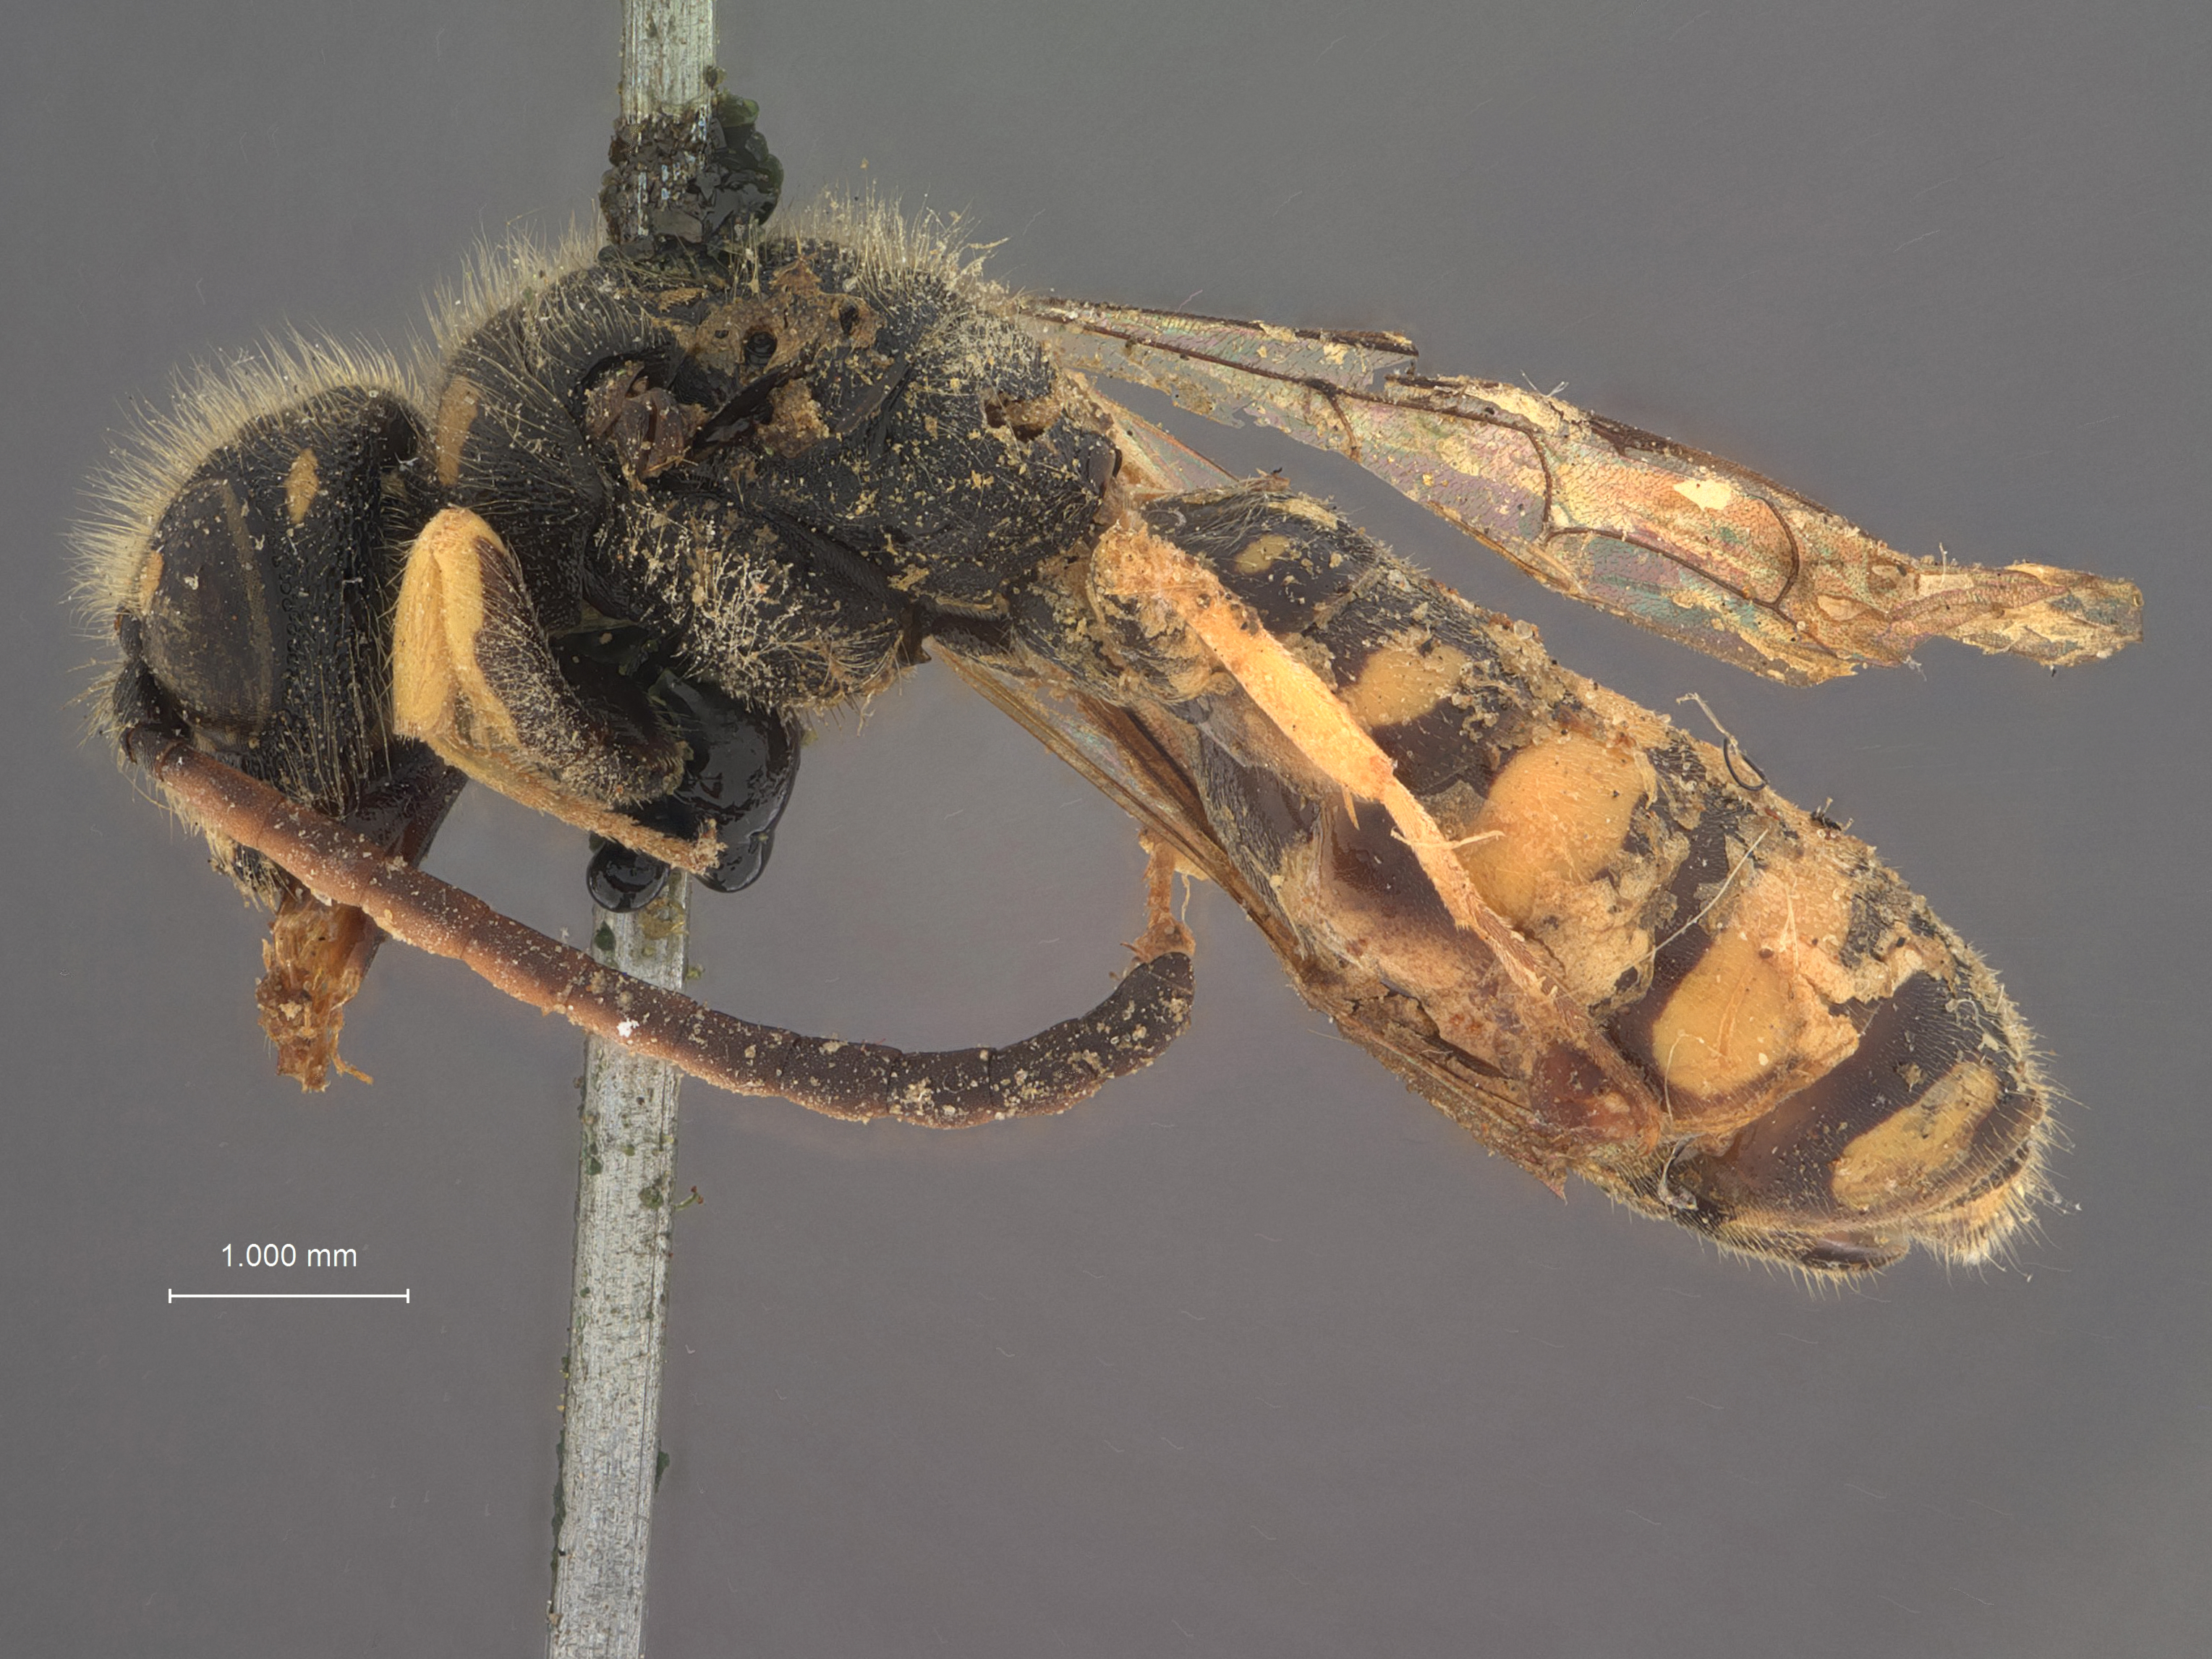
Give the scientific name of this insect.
Sapyga pelopaei
